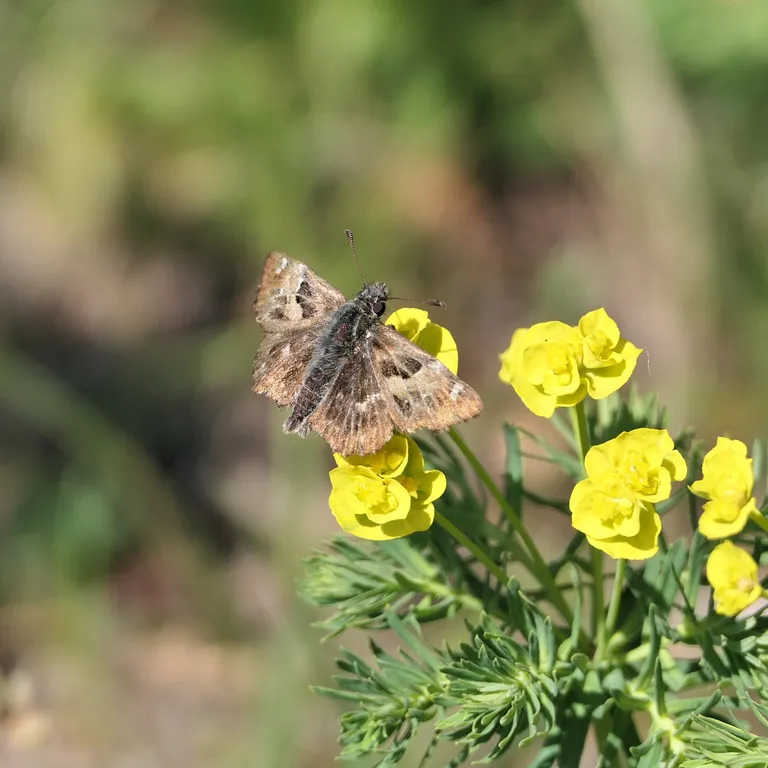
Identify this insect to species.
Carcharodus alceae
